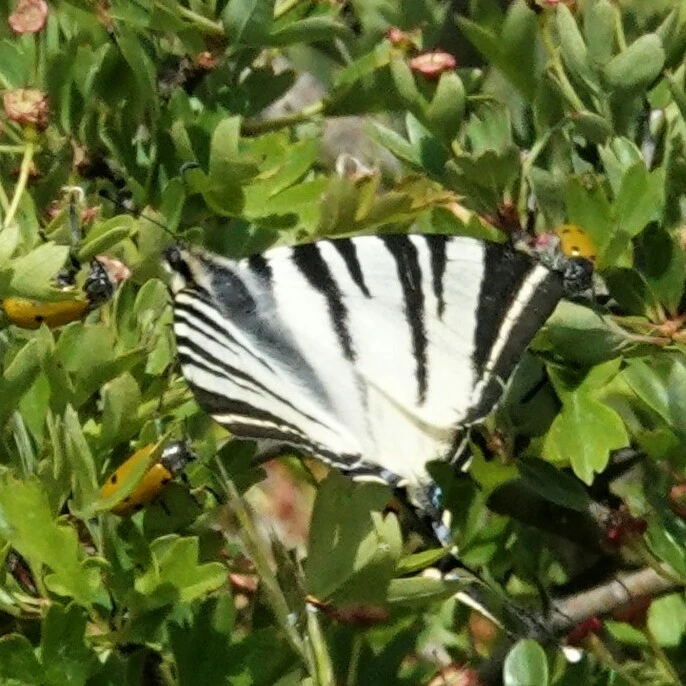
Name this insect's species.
Iphiclides podalirius
